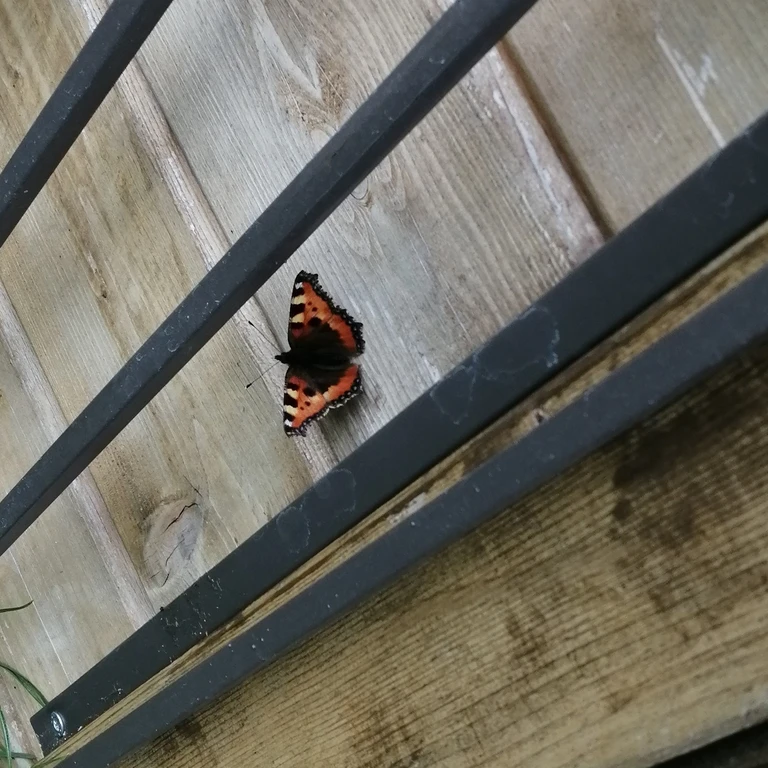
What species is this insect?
Aglais urticae
